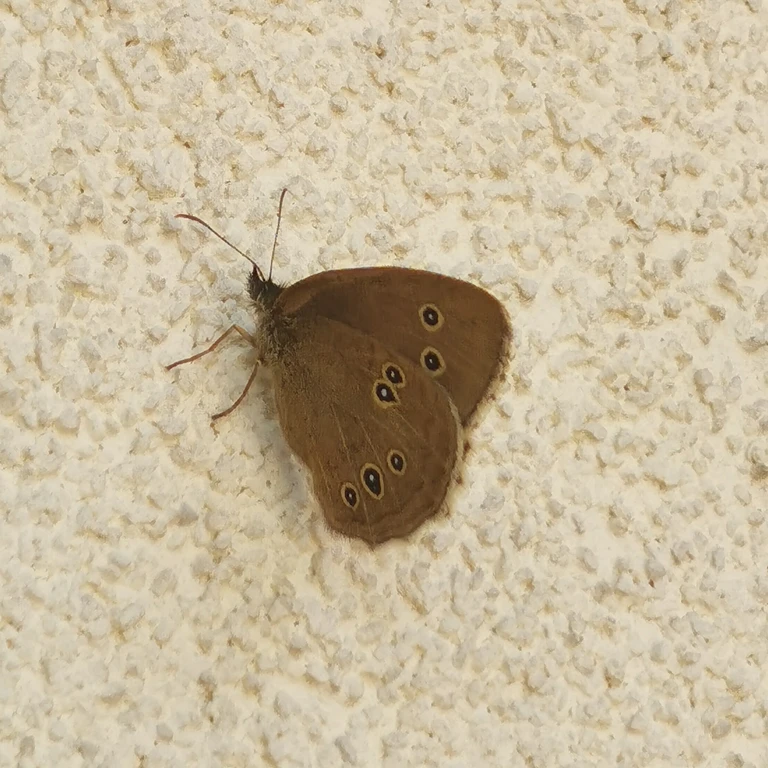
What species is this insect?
Aphantopus hyperantus
